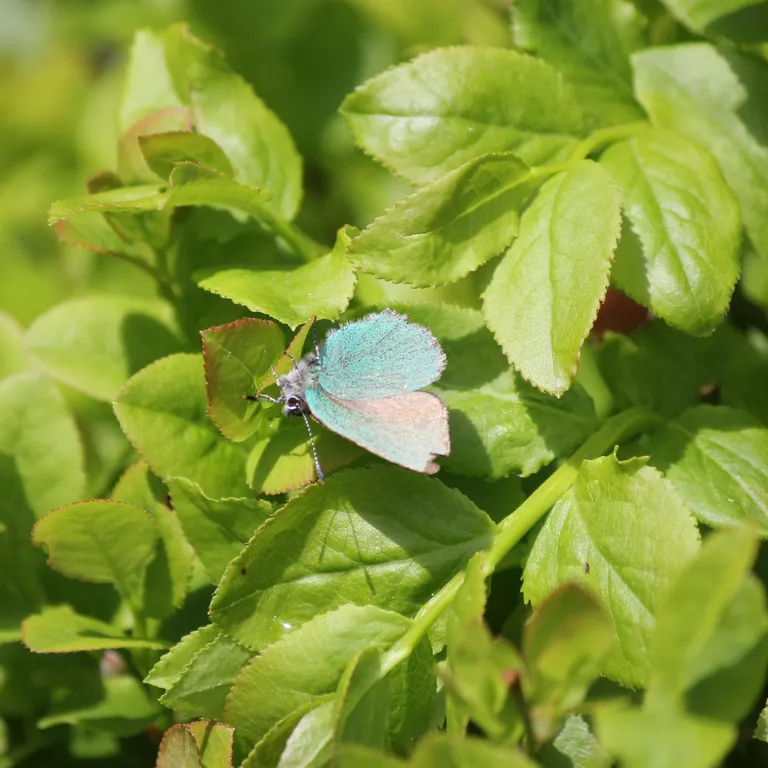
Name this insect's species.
Callophrys rubi
